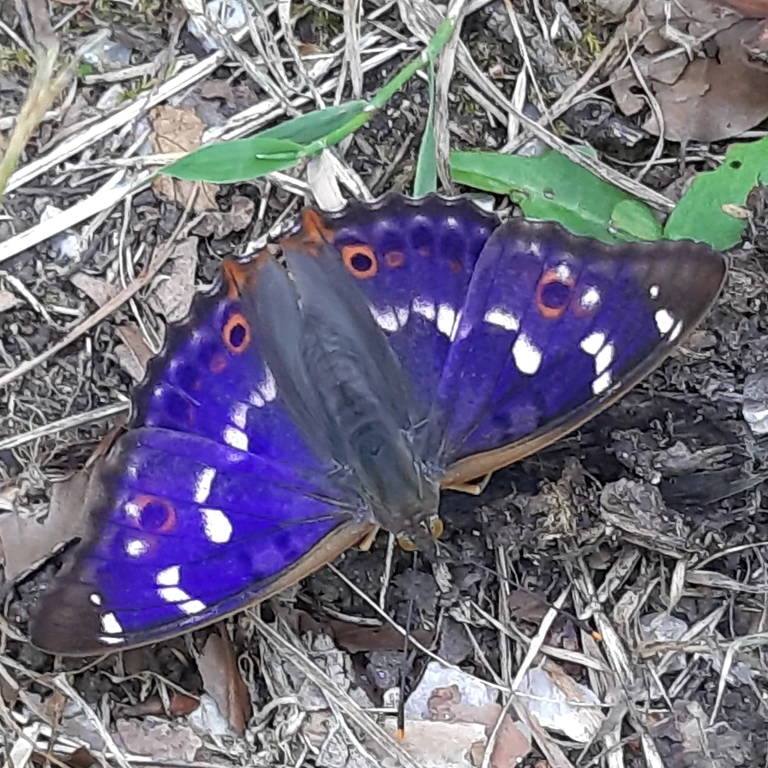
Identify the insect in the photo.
Apatura ilia
